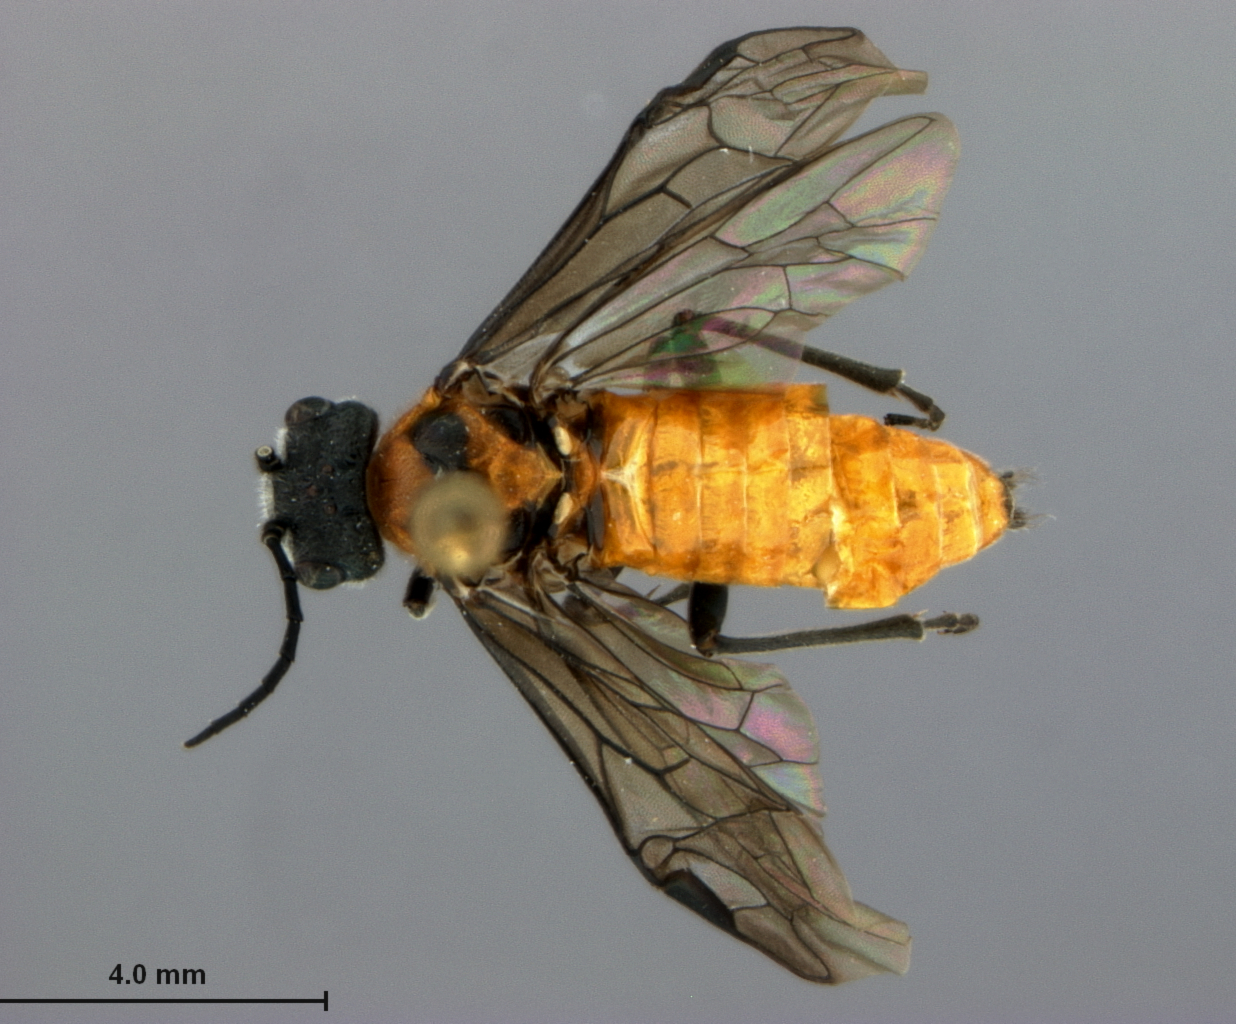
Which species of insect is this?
Dolerus californicus
